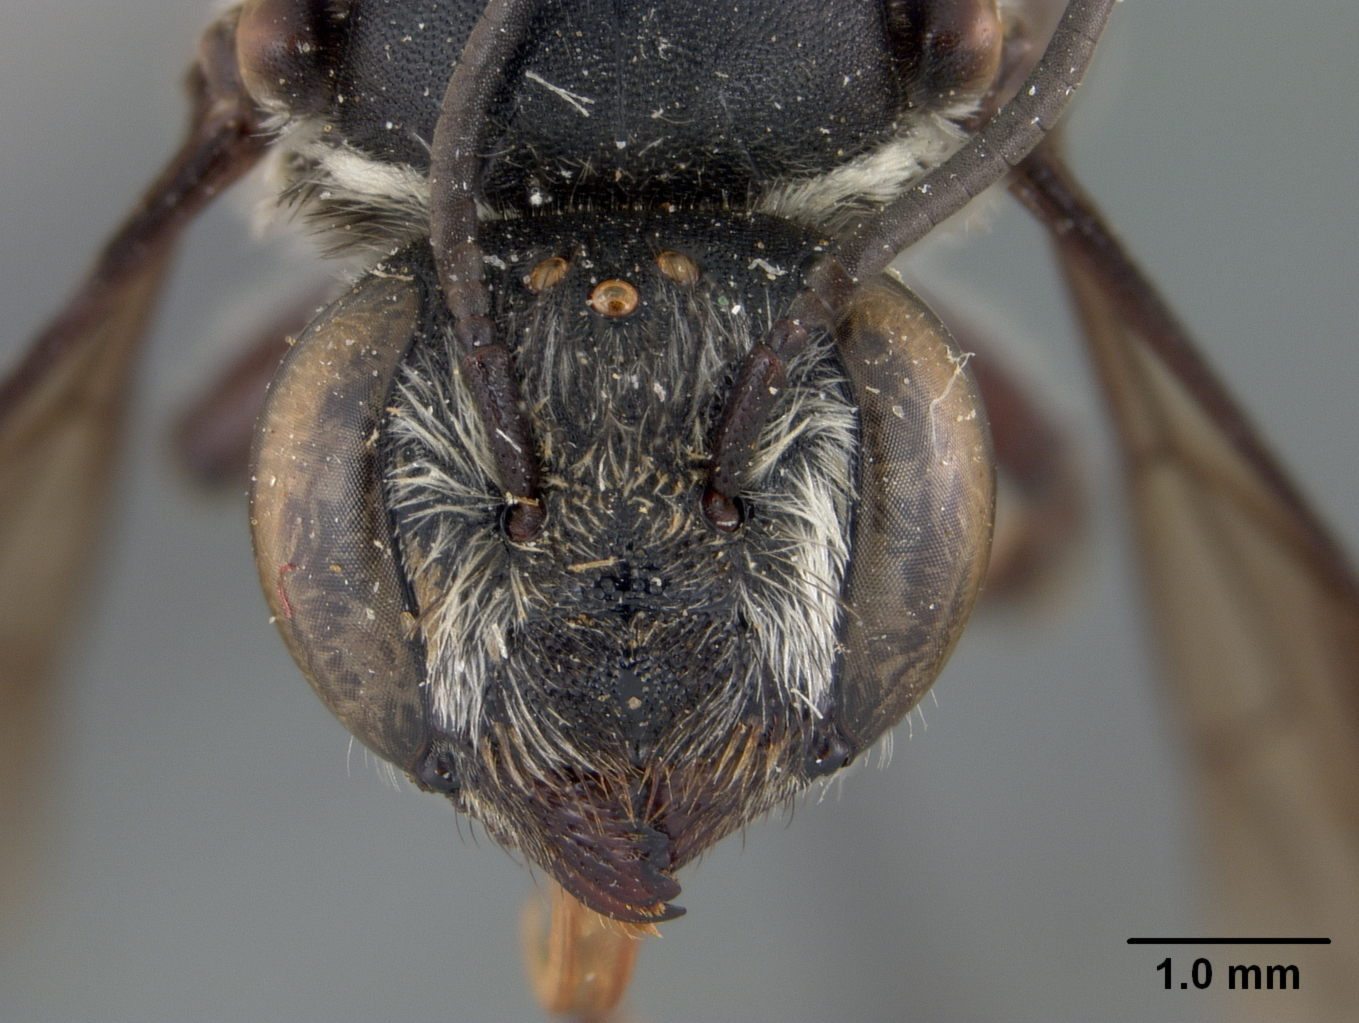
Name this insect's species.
Megachile perpunctata
